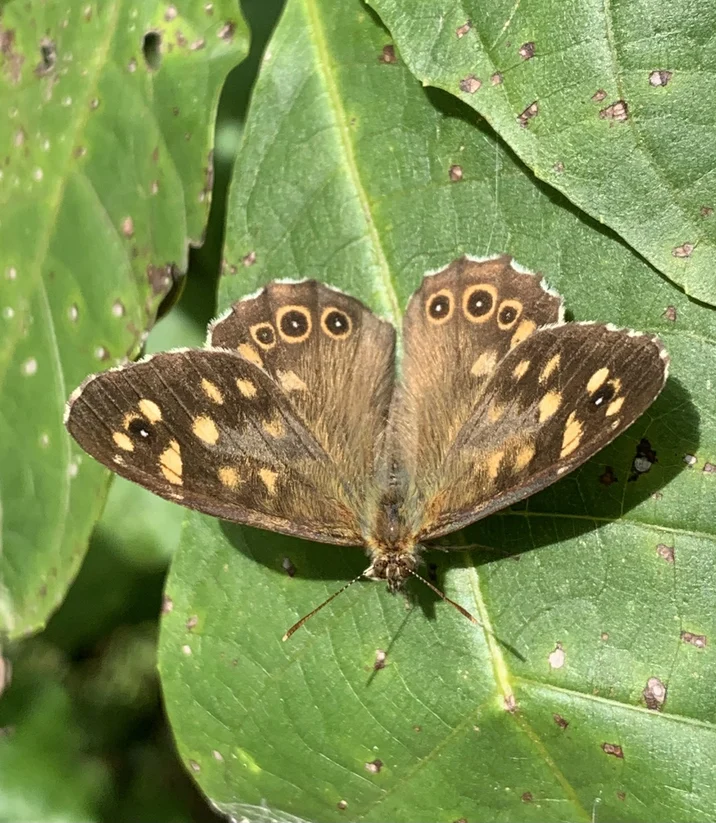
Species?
Pararge aegeria
